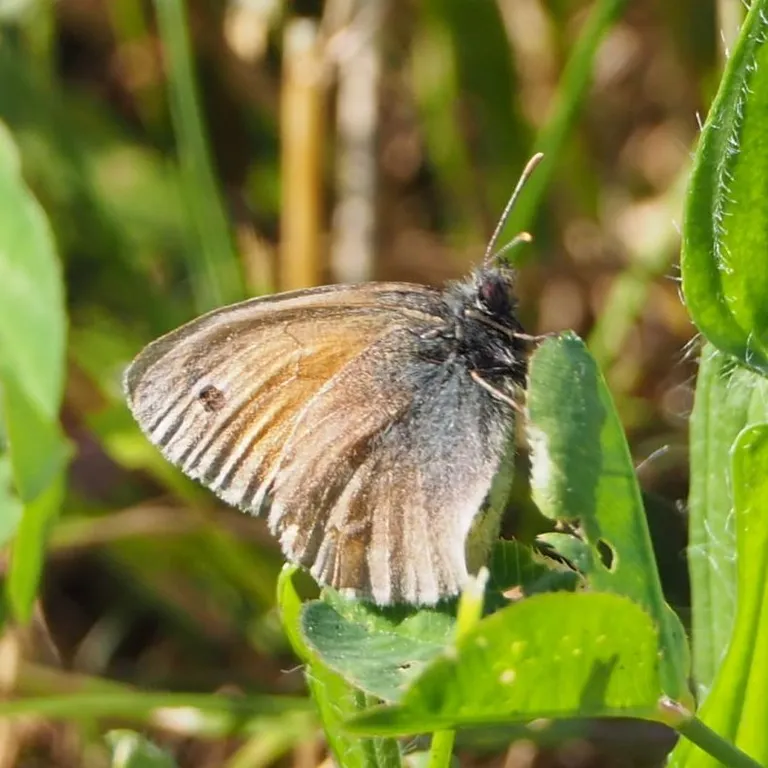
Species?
Coenonympha pamphilus
